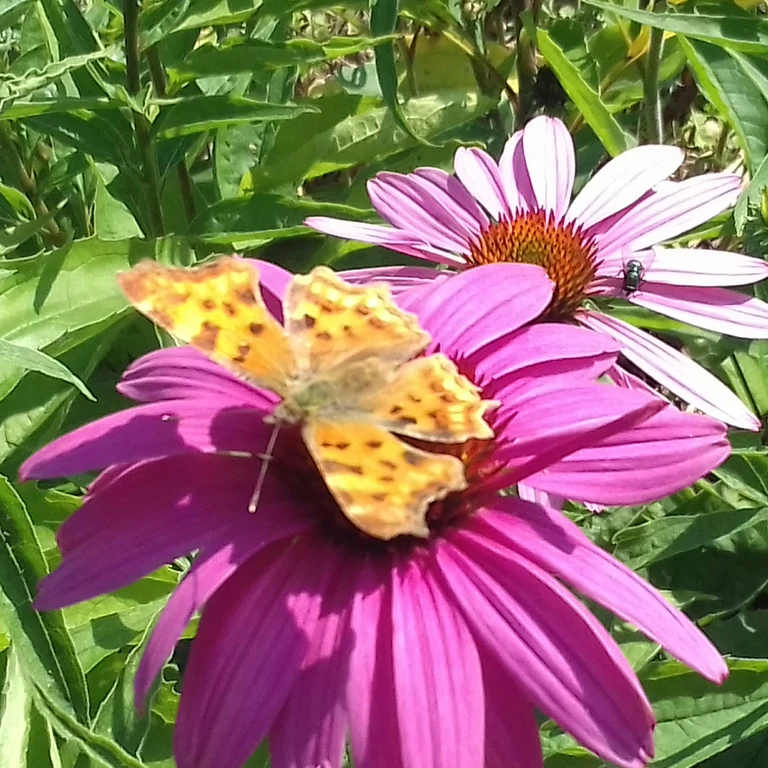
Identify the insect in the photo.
Polygonia c-album
